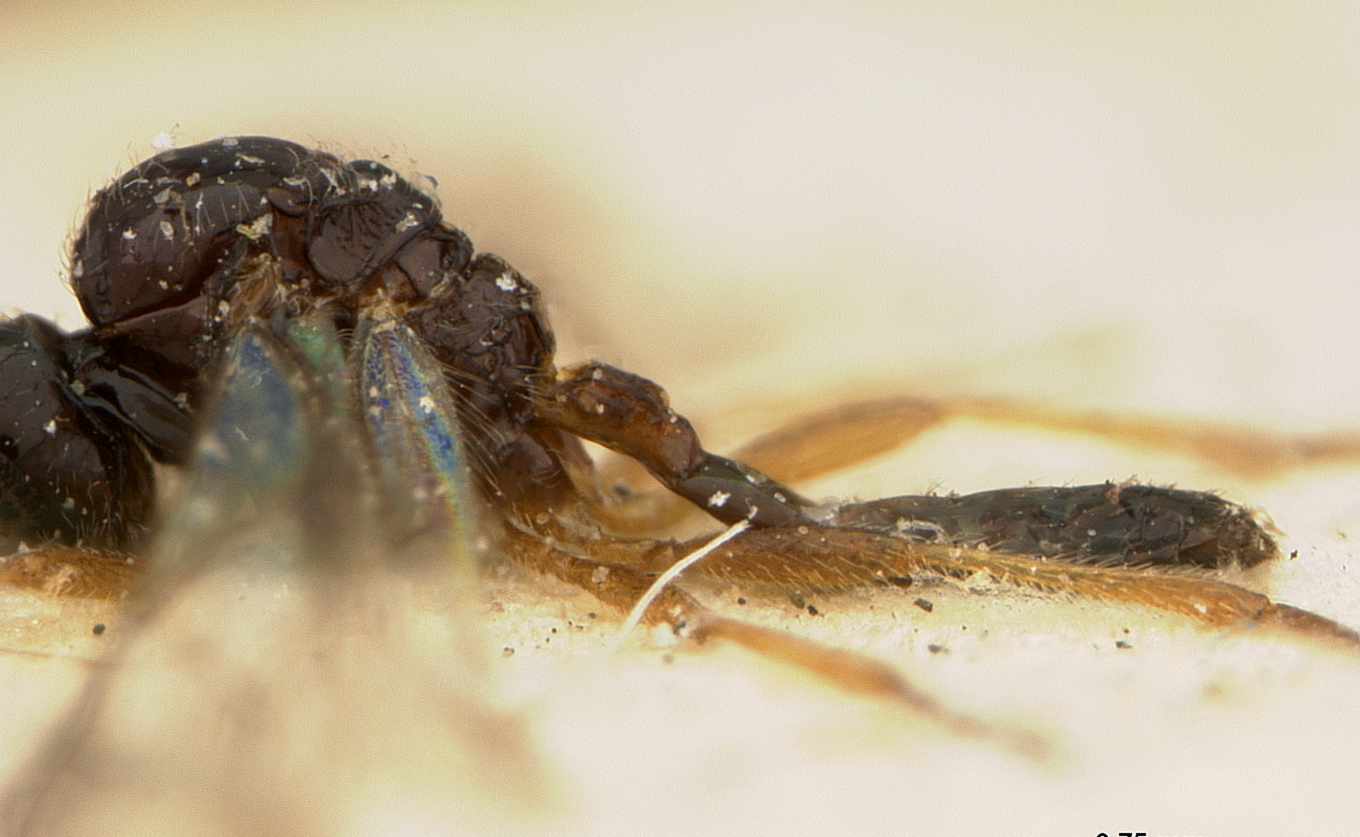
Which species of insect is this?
Ephedrus japonicus
